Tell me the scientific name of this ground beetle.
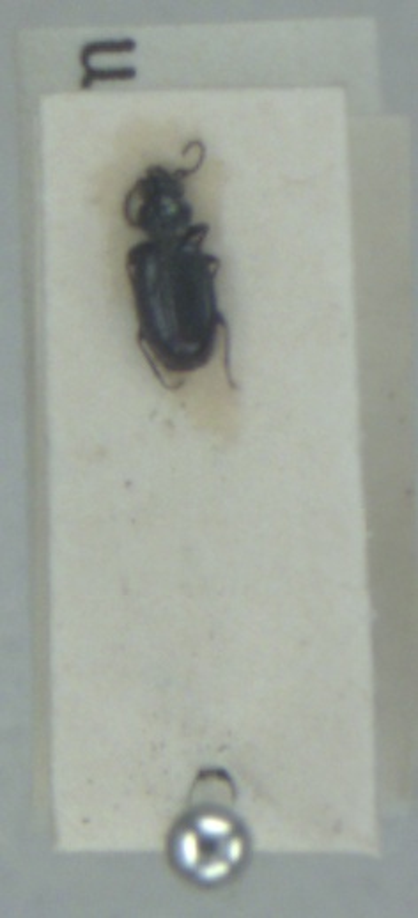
Bembidion minimum
